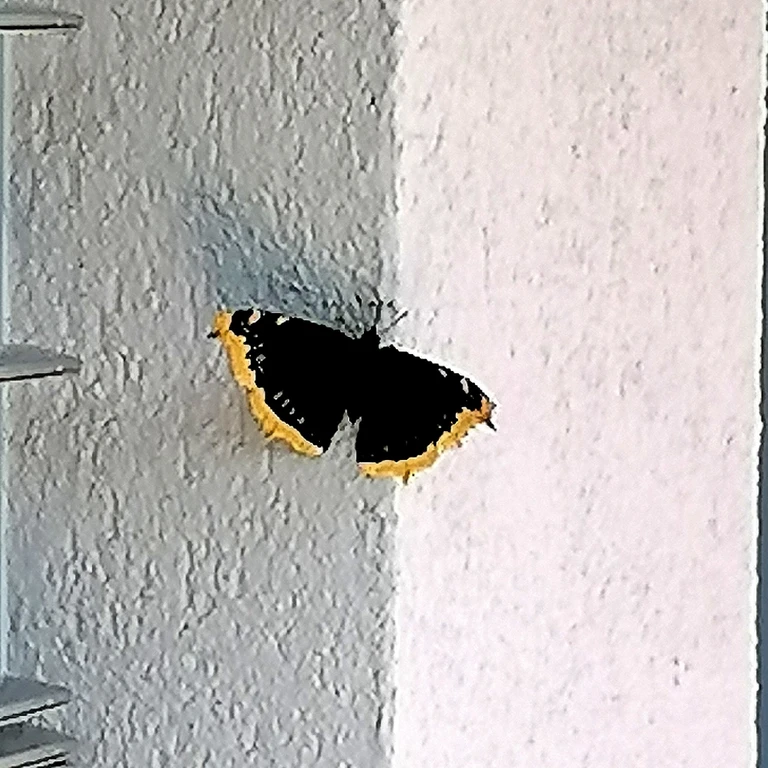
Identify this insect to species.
Nymphalis antiopa
